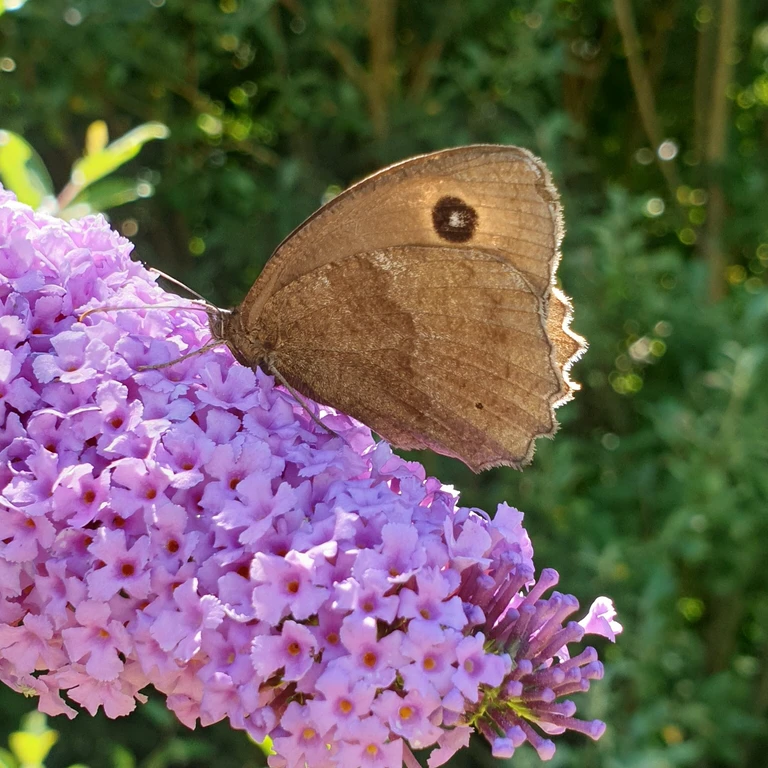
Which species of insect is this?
Minois dryas
